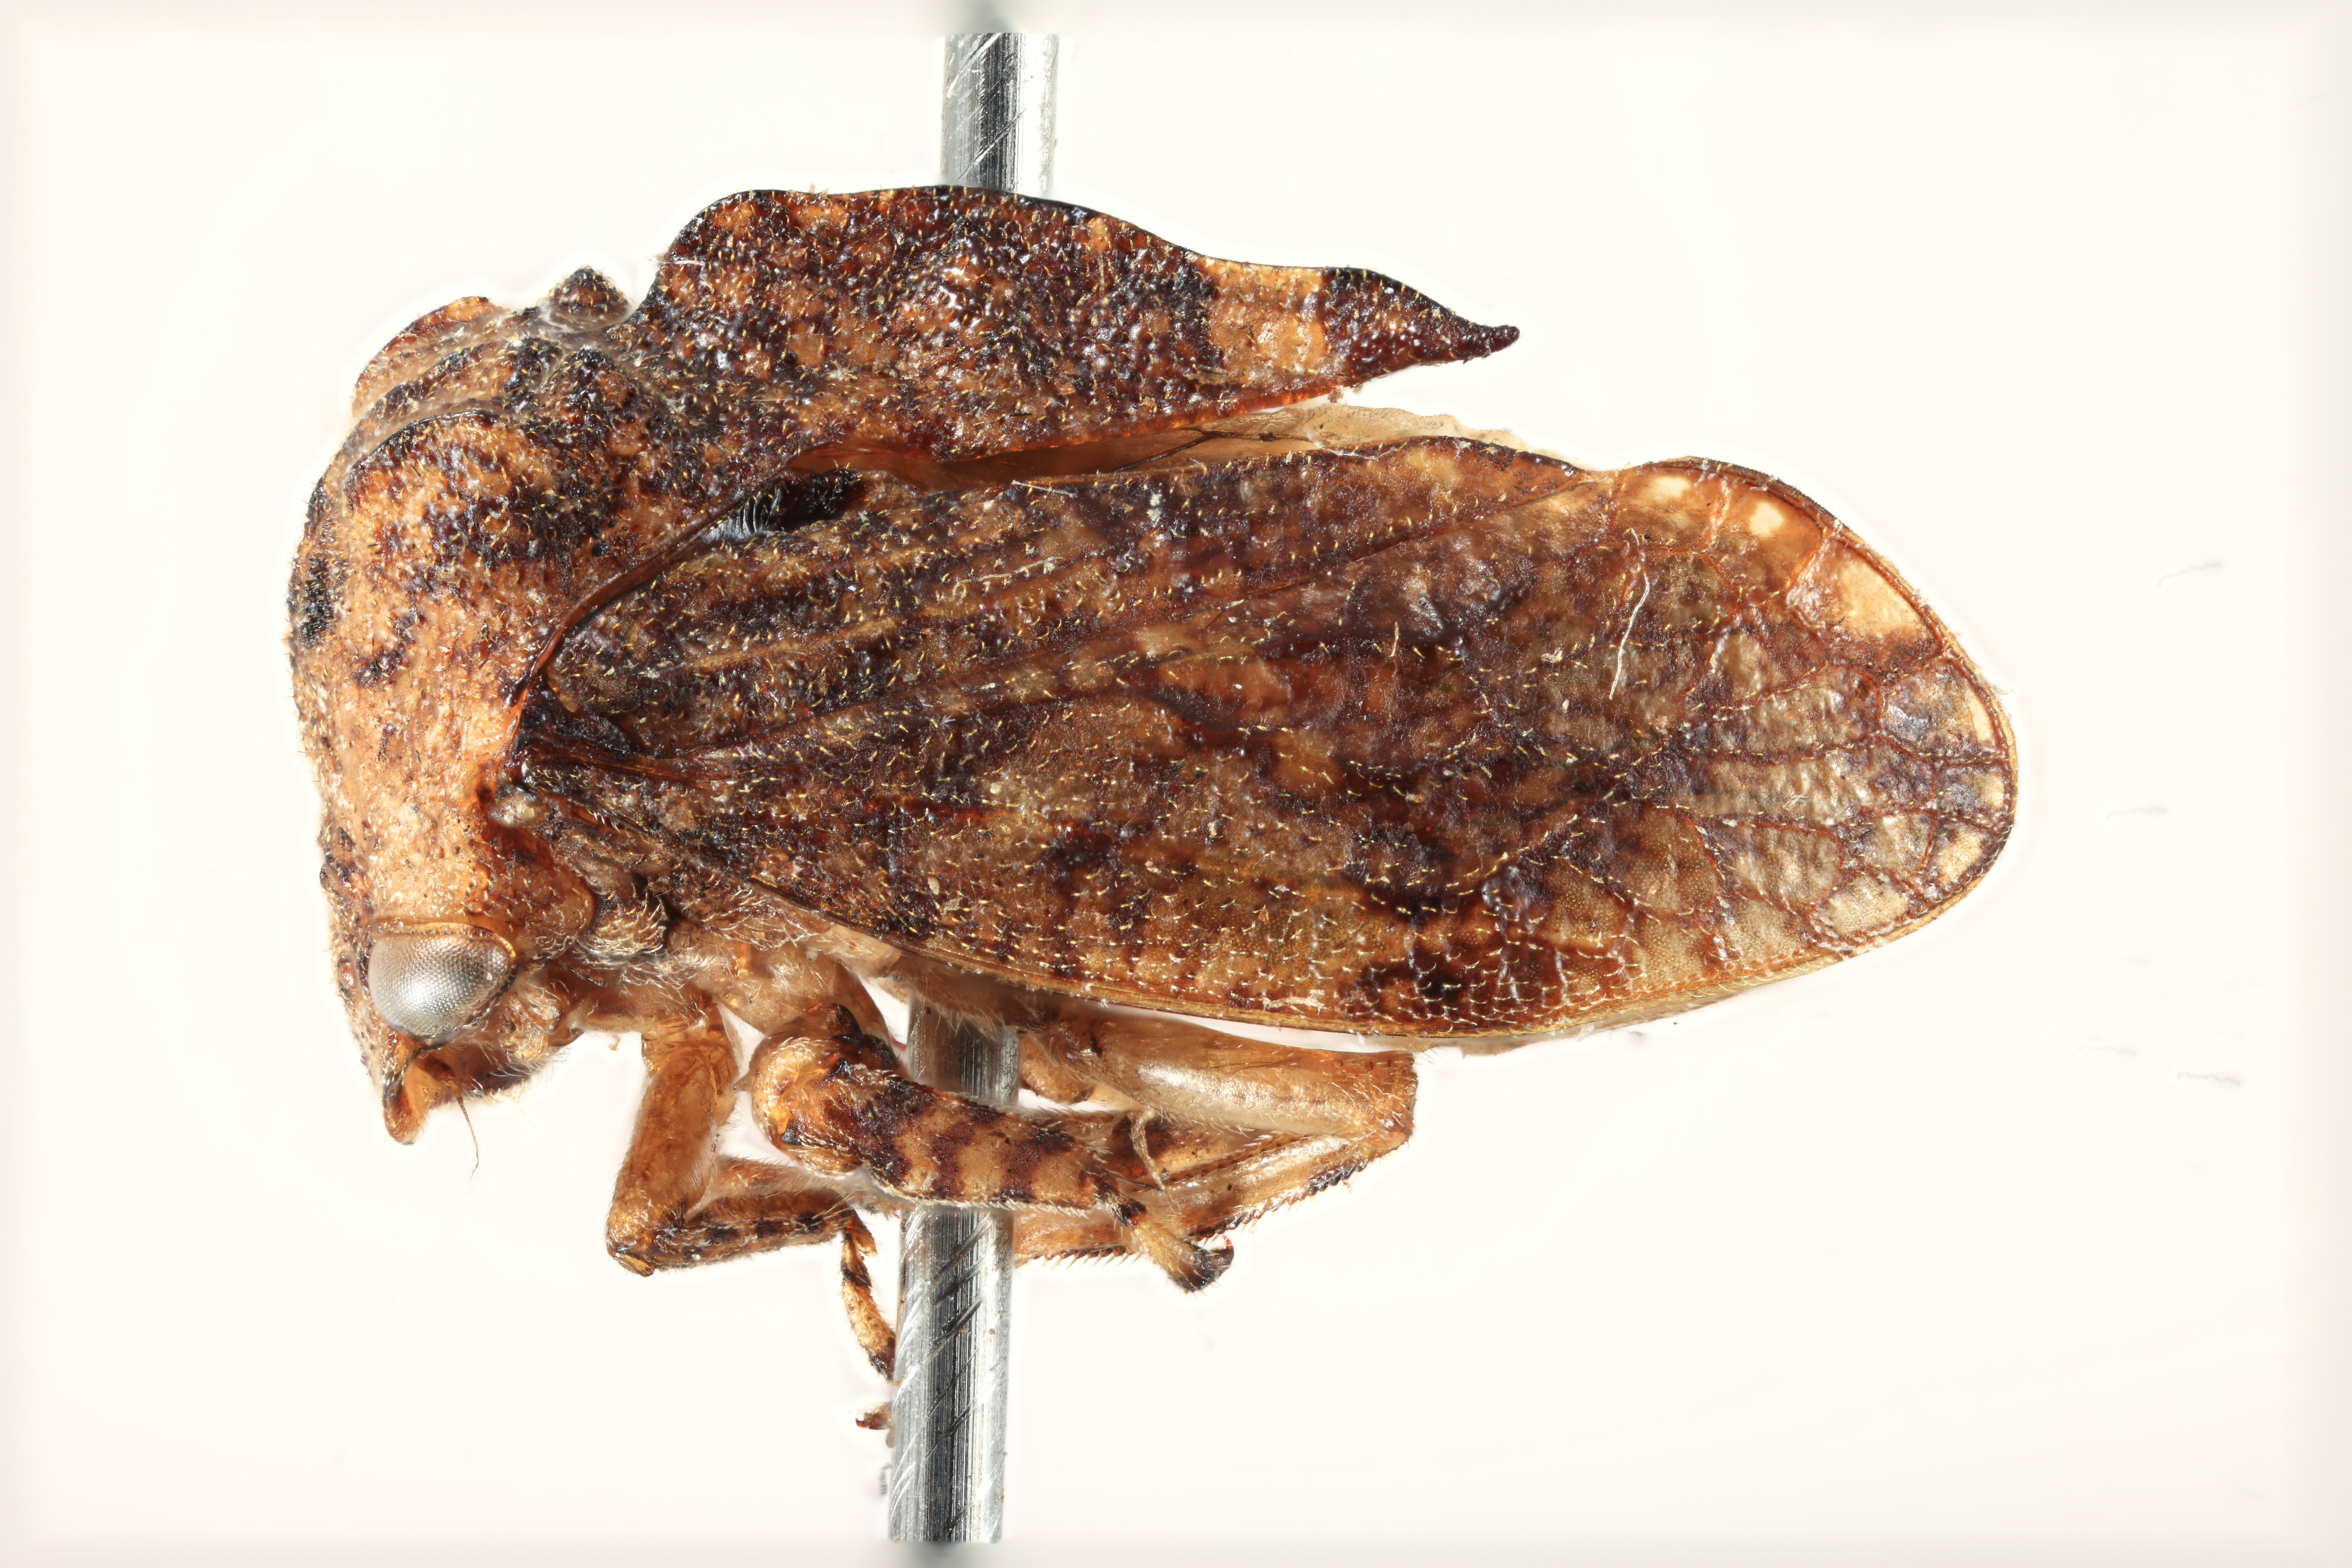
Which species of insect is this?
Centronodus bilobatus
